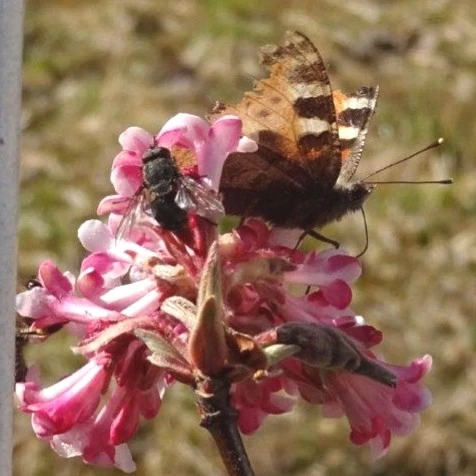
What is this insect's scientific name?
Aglais urticae
